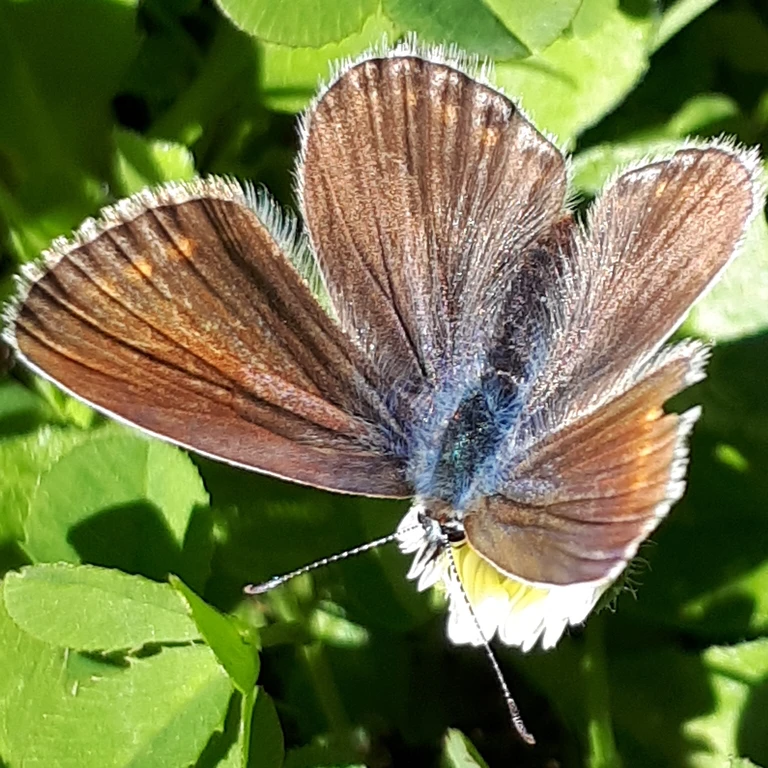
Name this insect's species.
Polyommatus icarus
